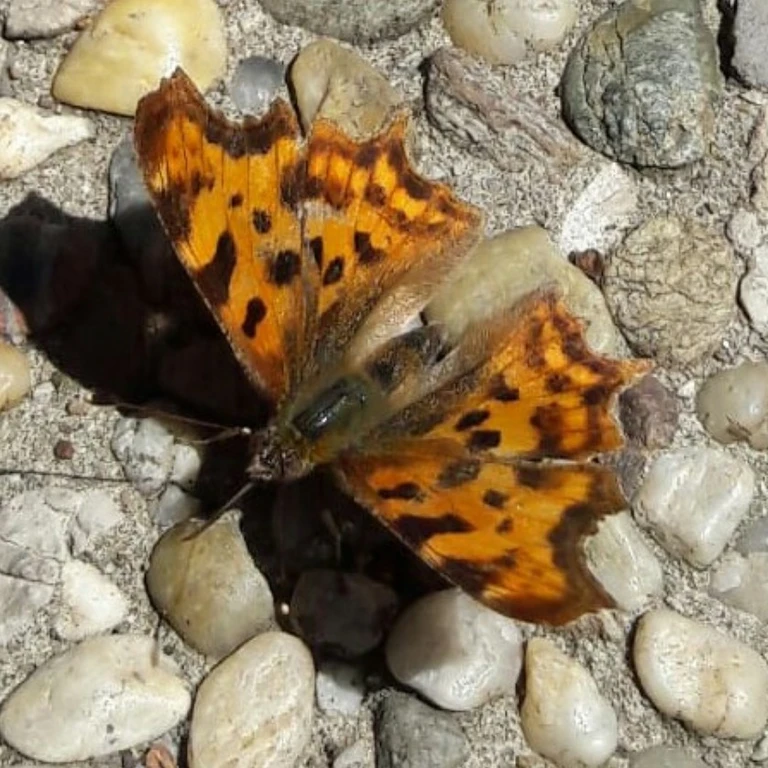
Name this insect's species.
Polygonia c-album
